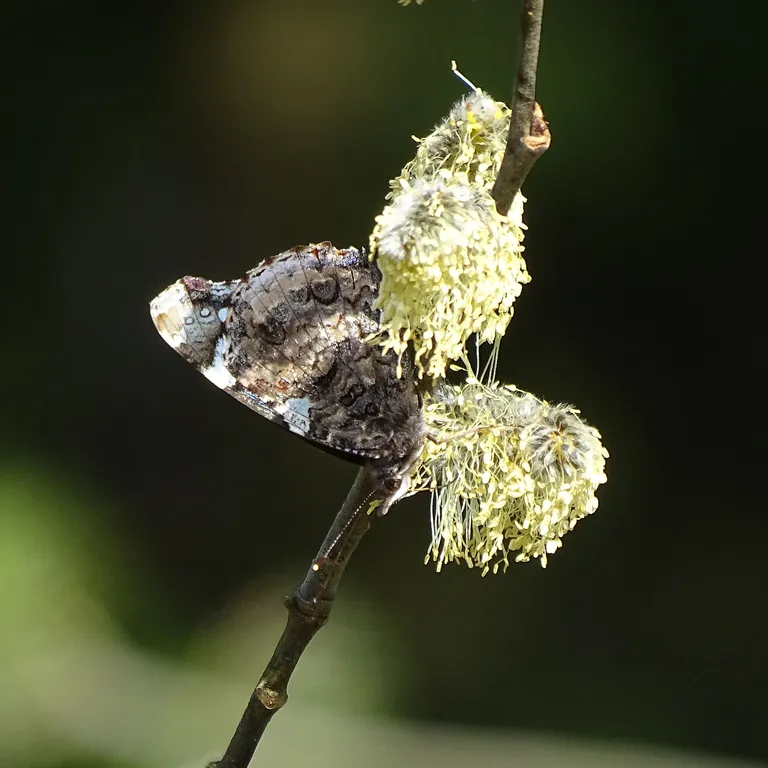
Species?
Vanessa atalanta
